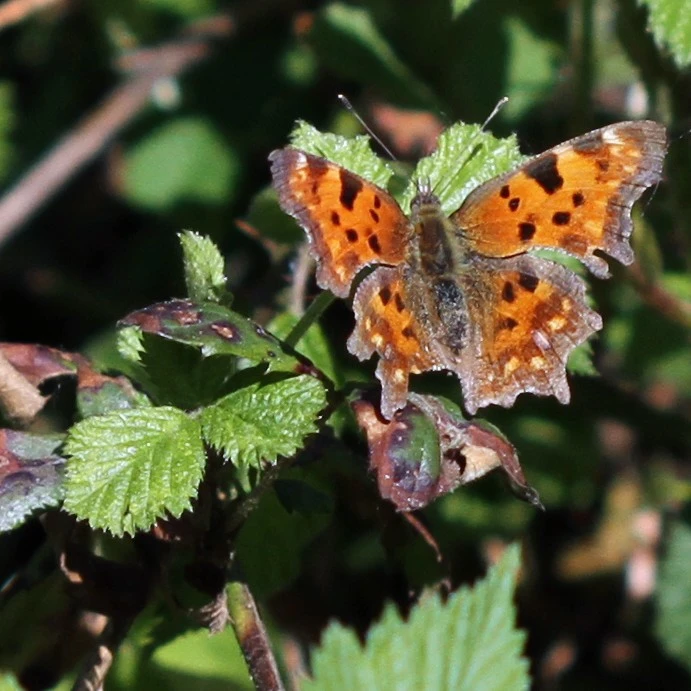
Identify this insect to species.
Polygonia c-album
